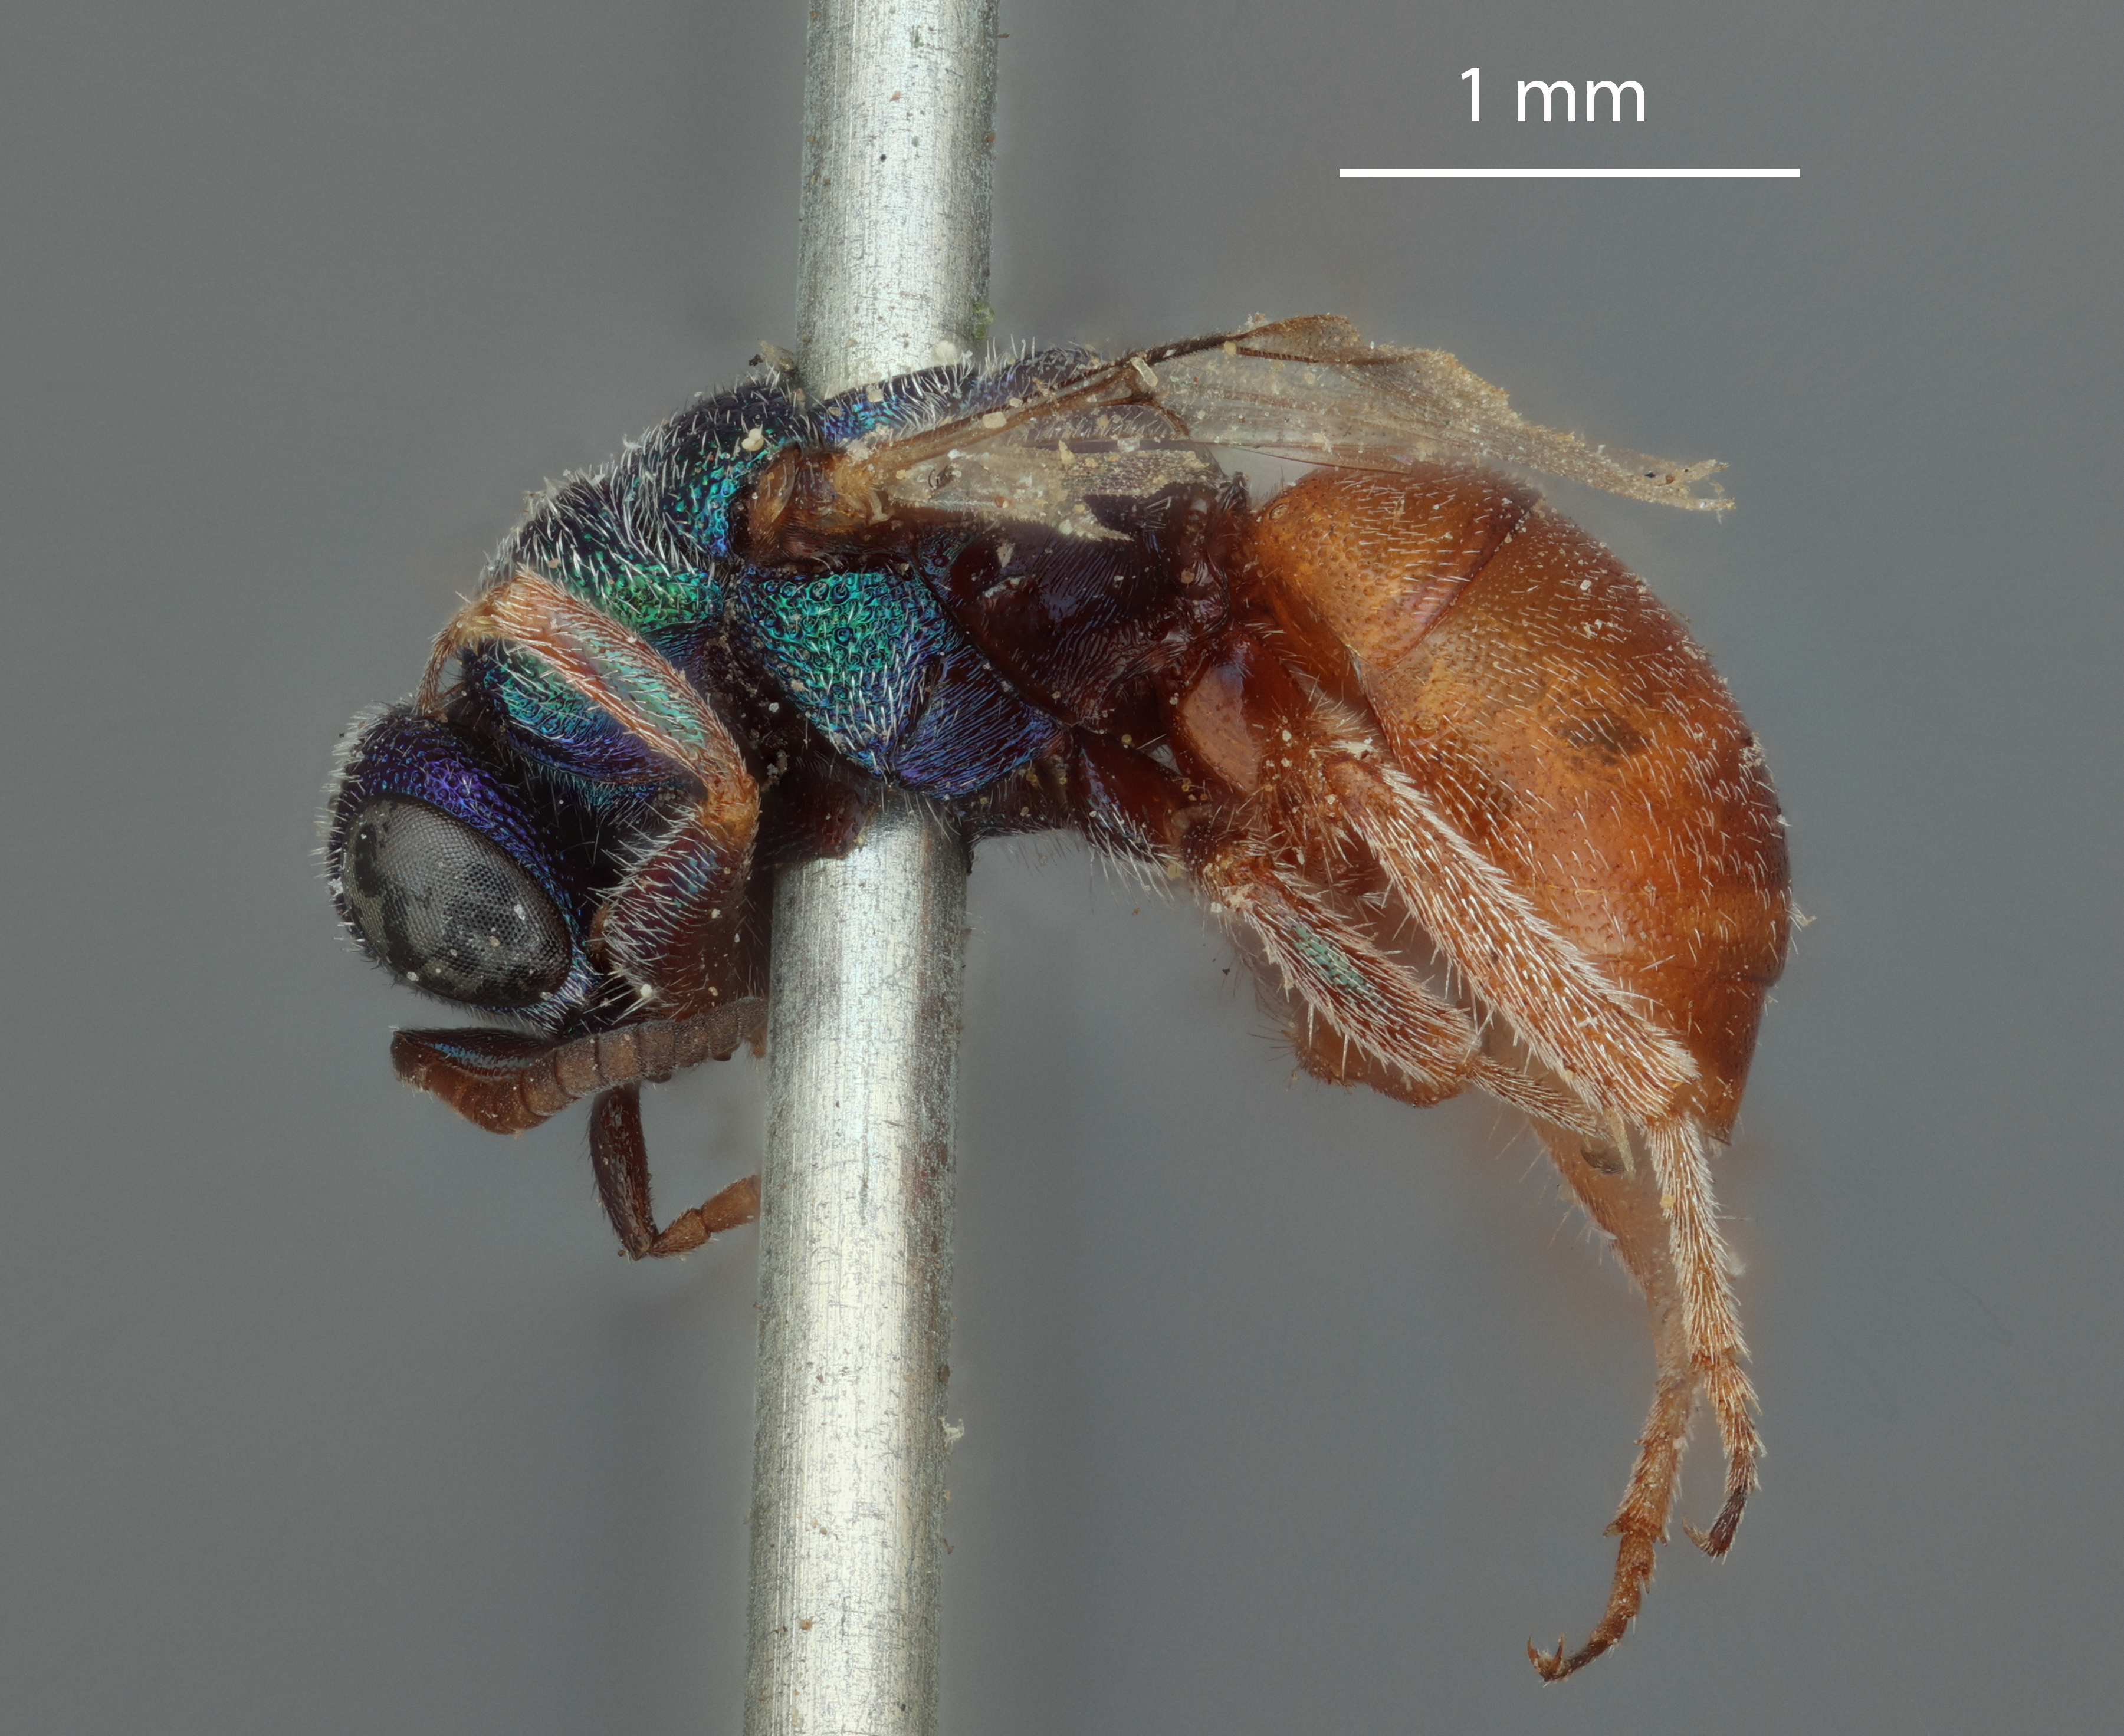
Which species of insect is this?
Holopyga semirufa
